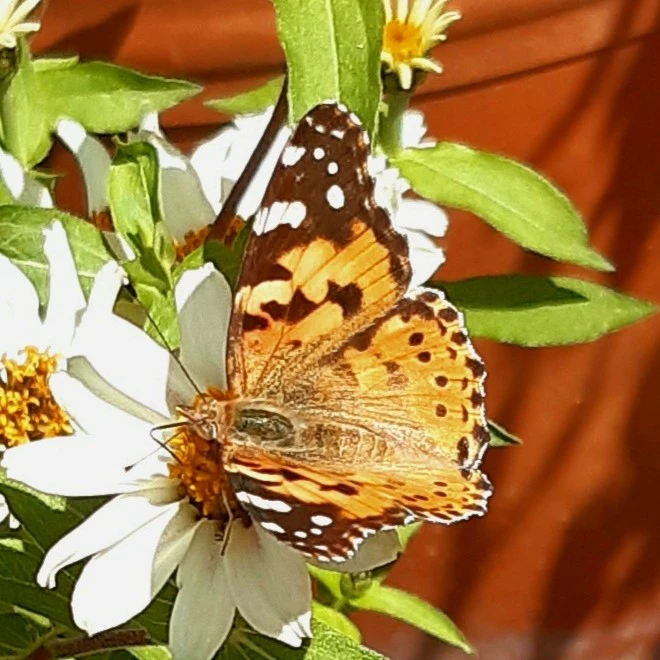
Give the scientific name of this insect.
Vanessa cardui
